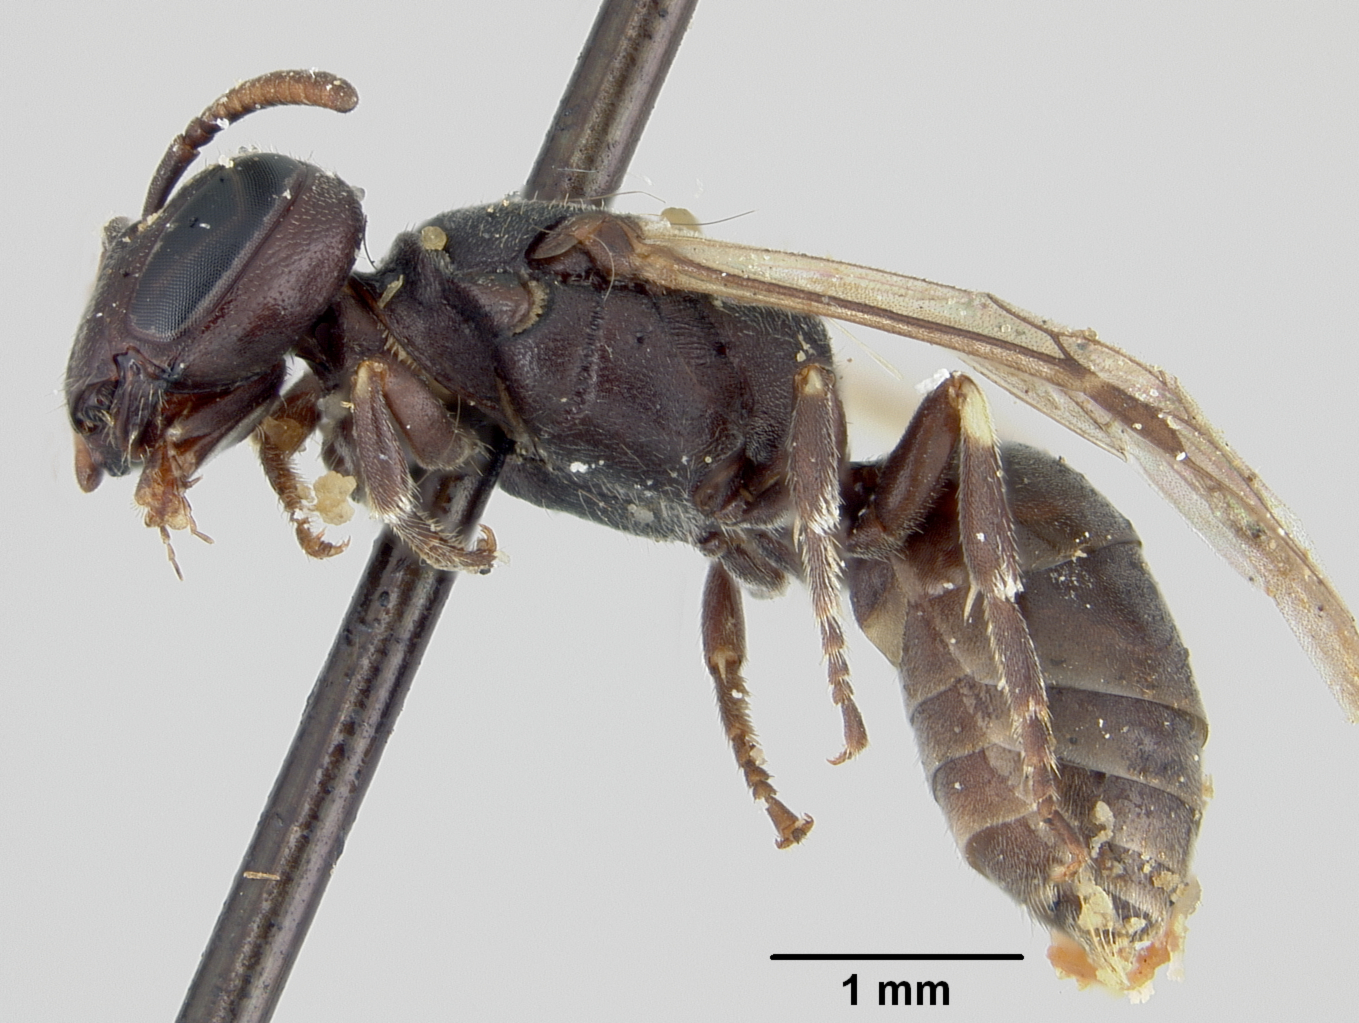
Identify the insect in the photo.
Prosopis personatellus
